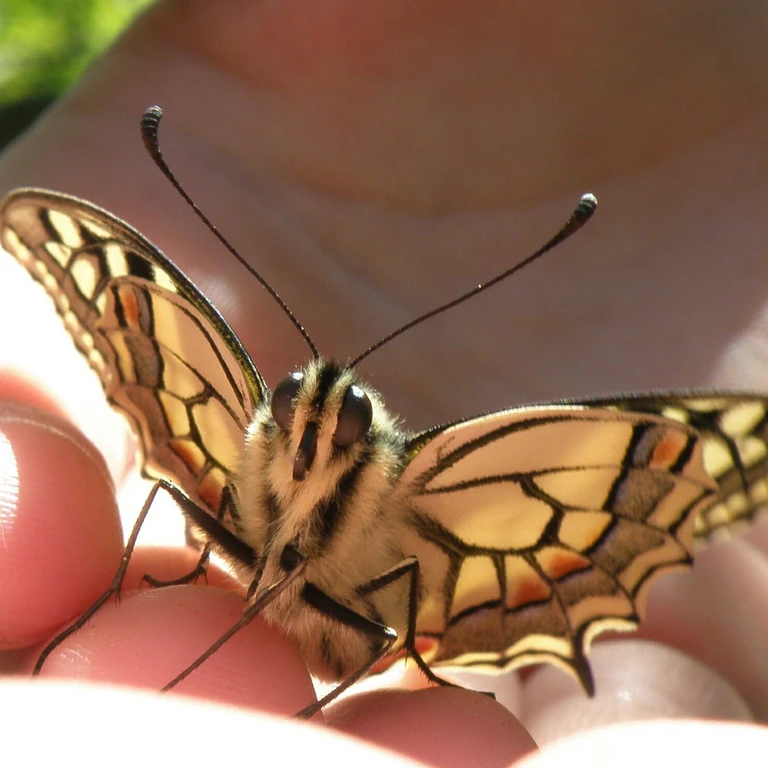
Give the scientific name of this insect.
Papilio machaon
